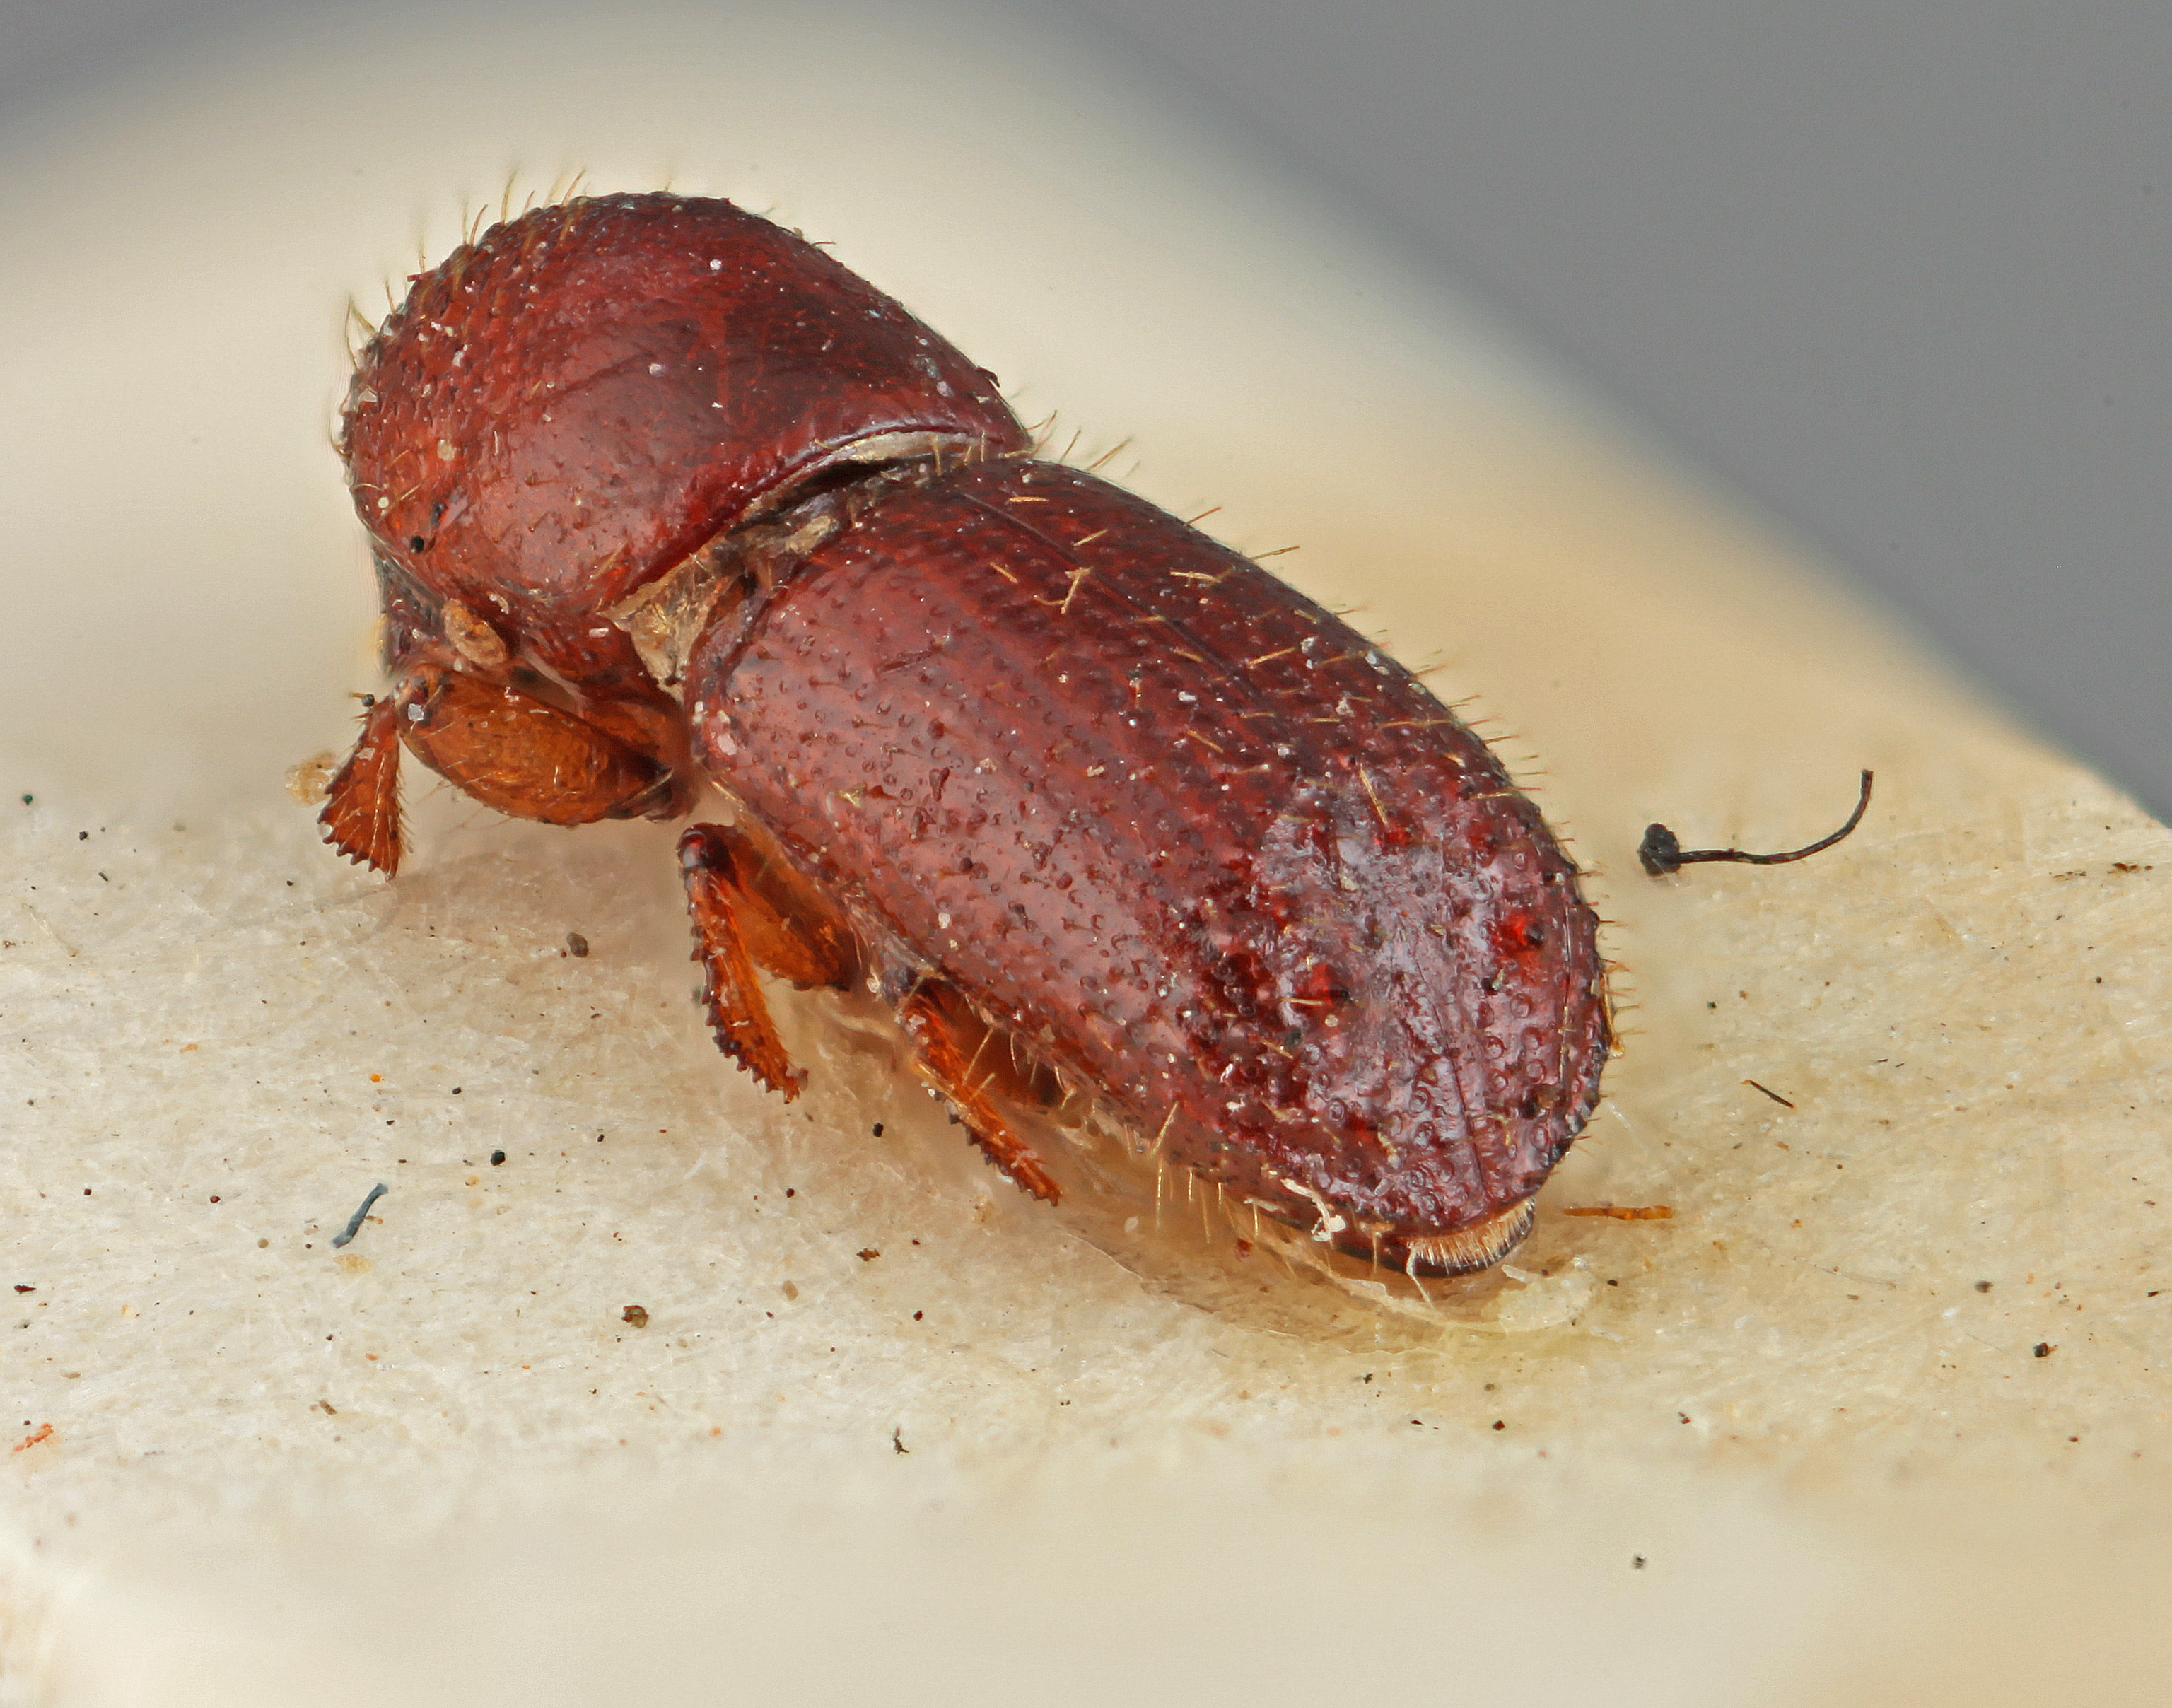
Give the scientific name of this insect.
Xyleborus schedli
